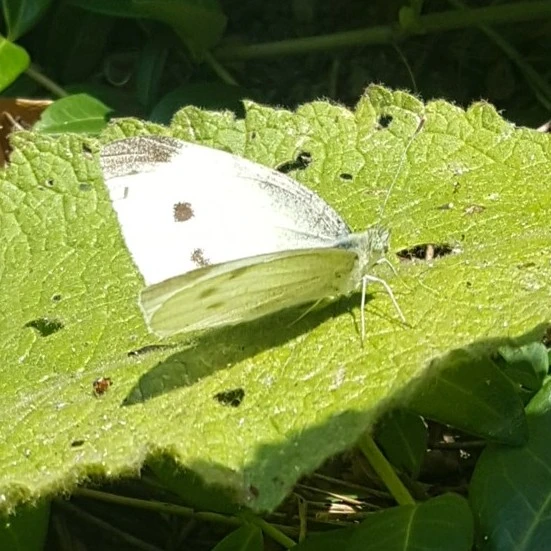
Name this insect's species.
Pieris rapae
